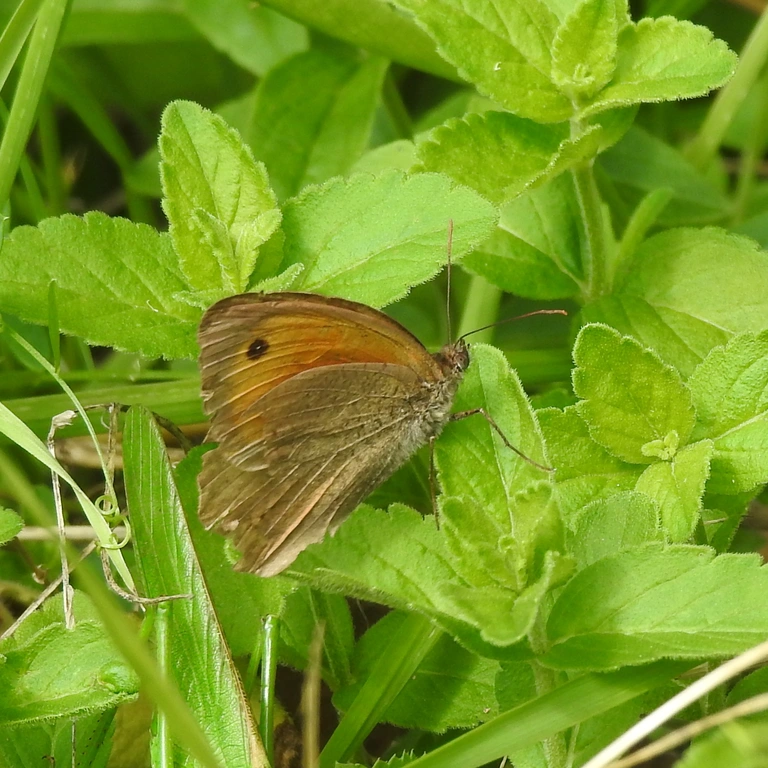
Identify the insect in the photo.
Maniola jurtina
